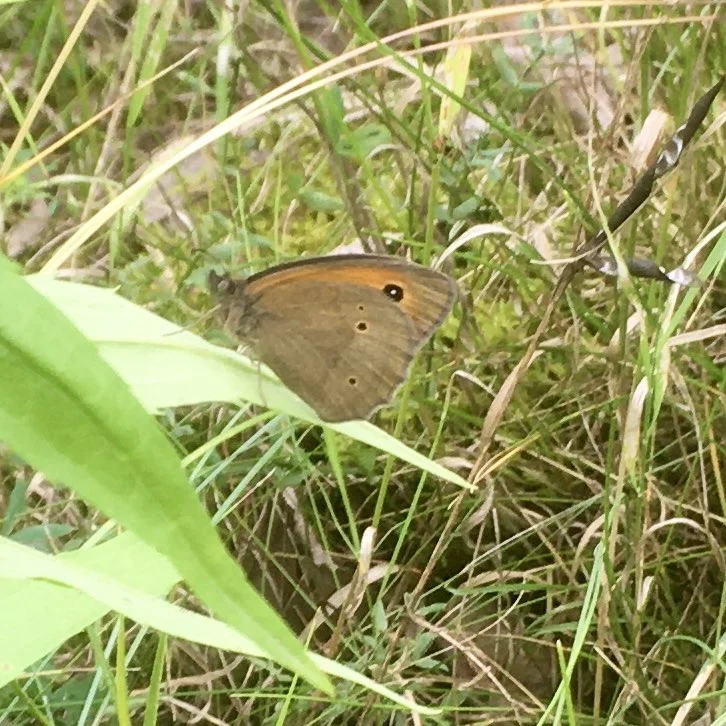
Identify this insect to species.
Maniola jurtina
